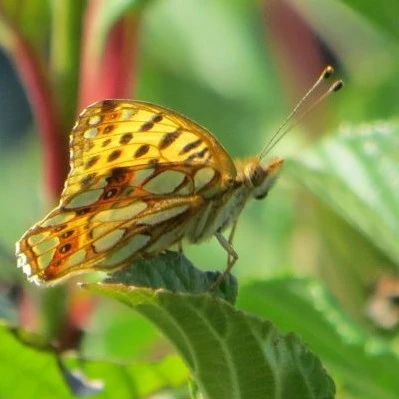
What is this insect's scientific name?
Issoria lathonia
